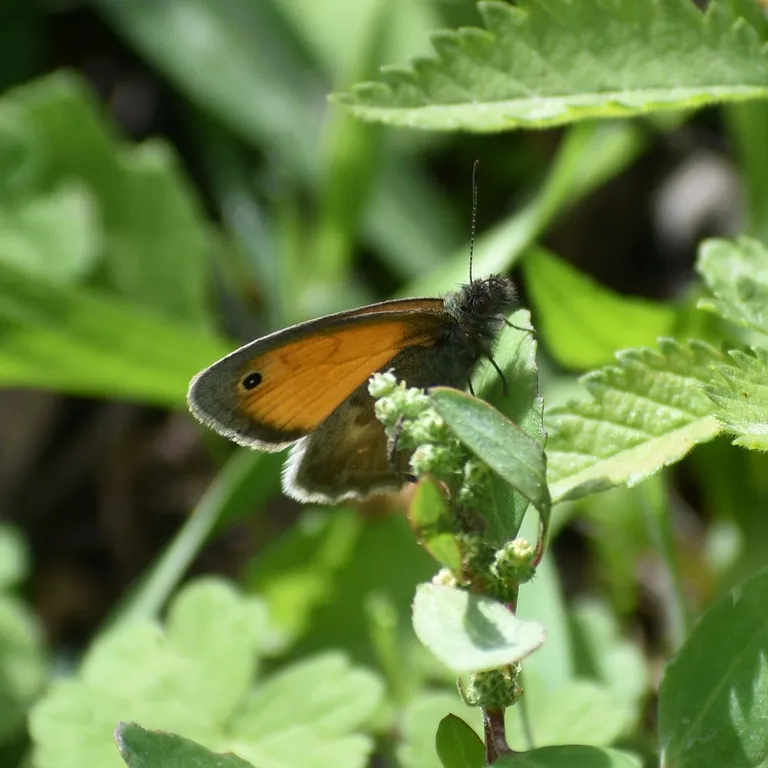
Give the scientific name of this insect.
Coenonympha pamphilus
